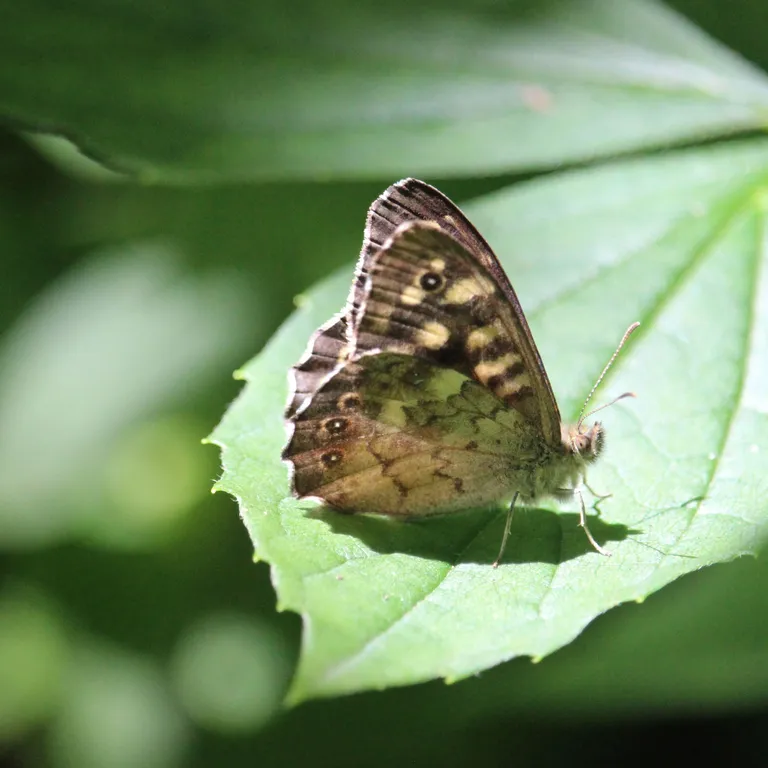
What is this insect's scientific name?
Pararge aegeria
